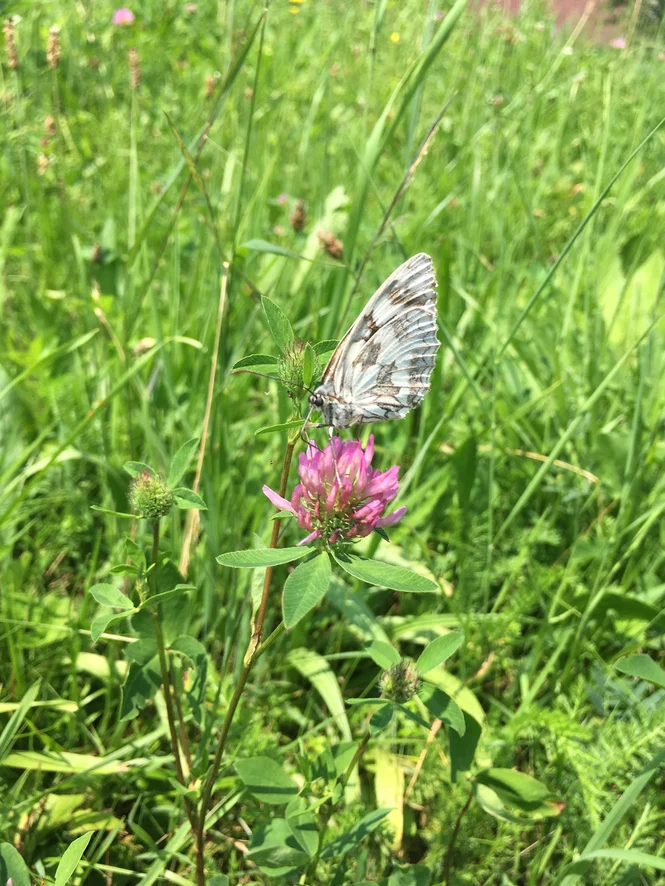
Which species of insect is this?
Melanargia galathea
